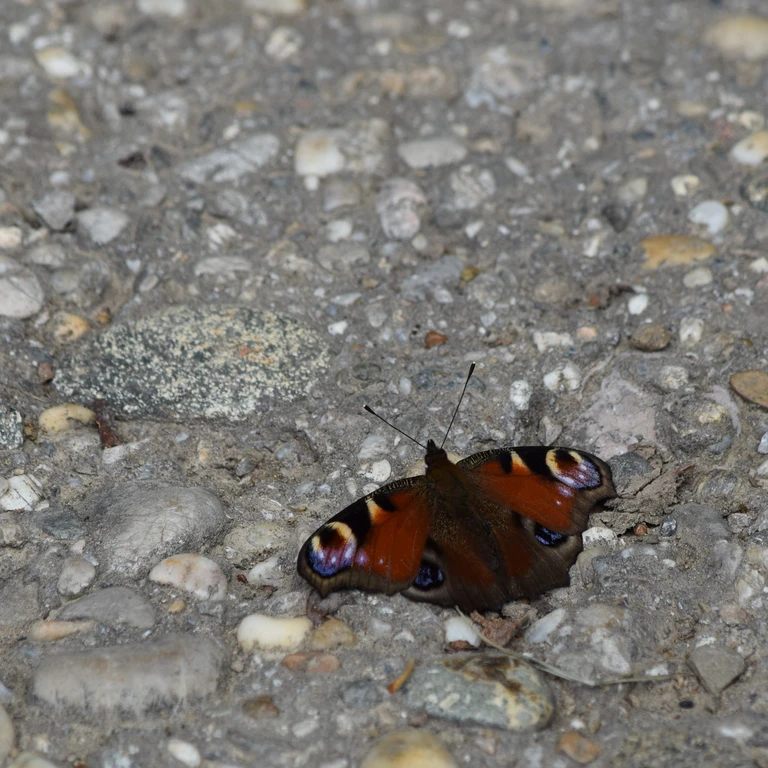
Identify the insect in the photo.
Aglais io
